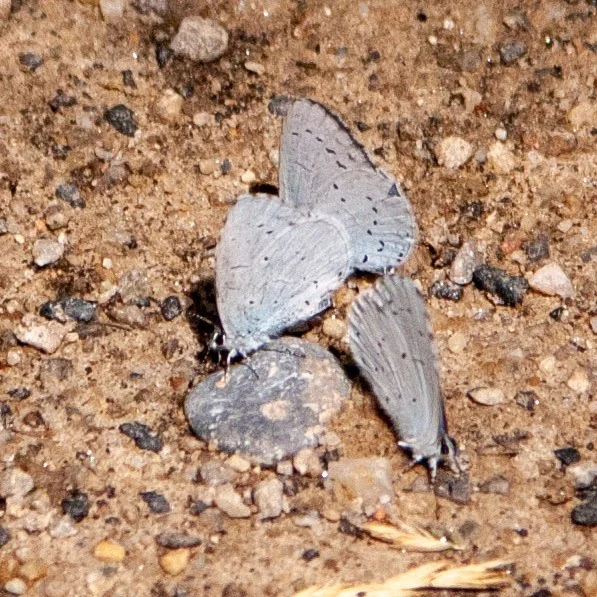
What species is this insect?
Celastrina argiolus
